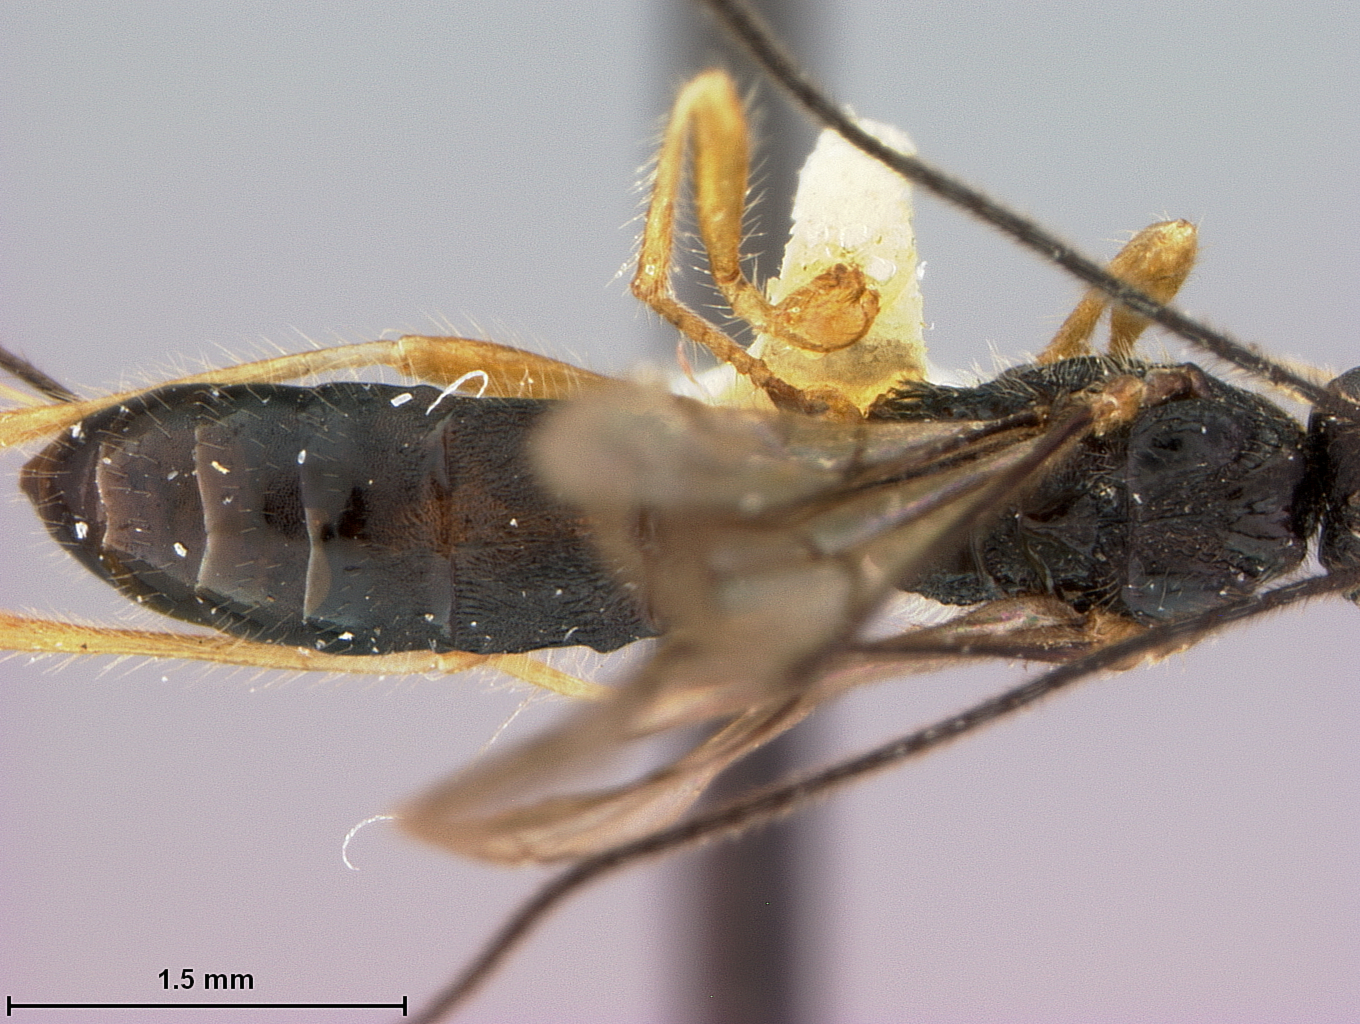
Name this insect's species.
Monitoriella elongata
